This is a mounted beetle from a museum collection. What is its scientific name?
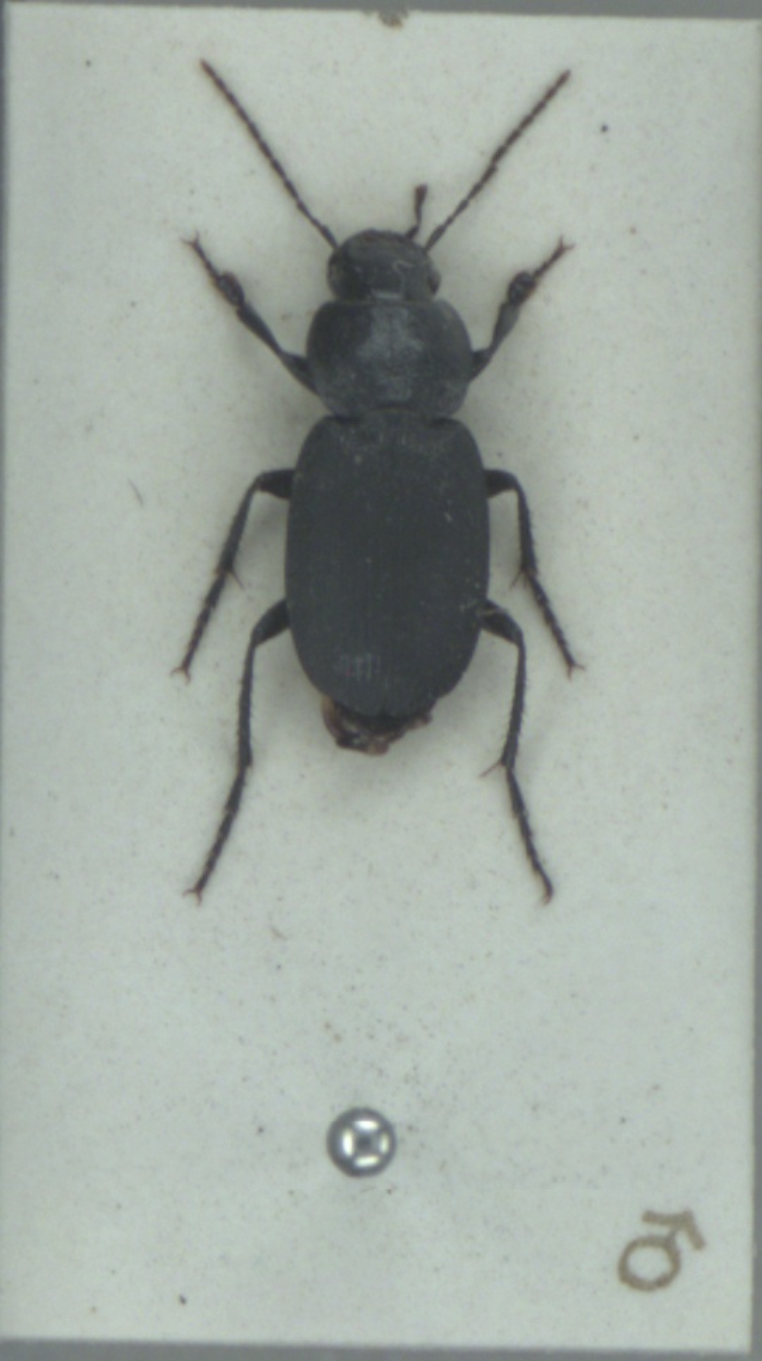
Licinus depressus
